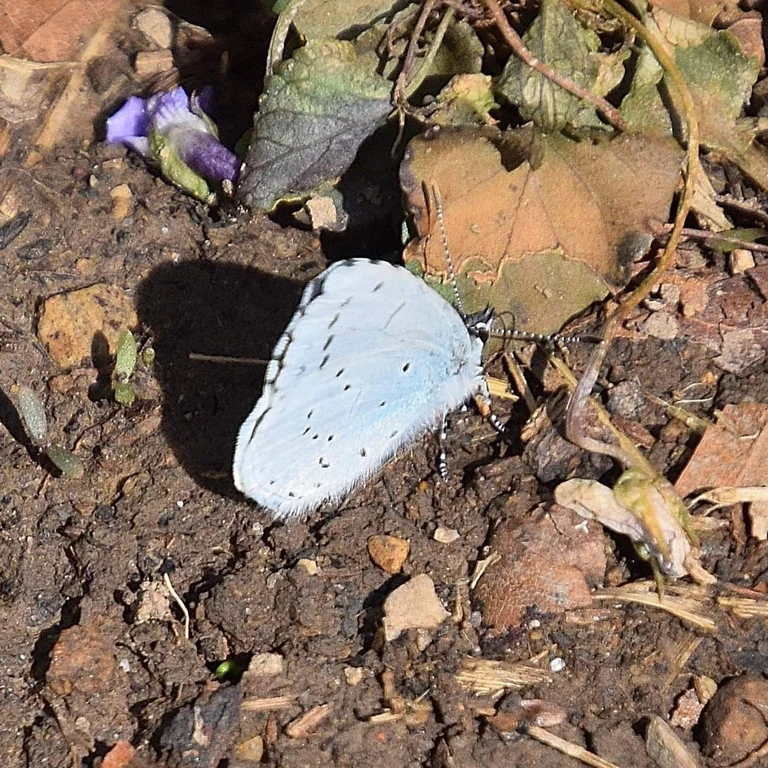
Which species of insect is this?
Celastrina argiolus
